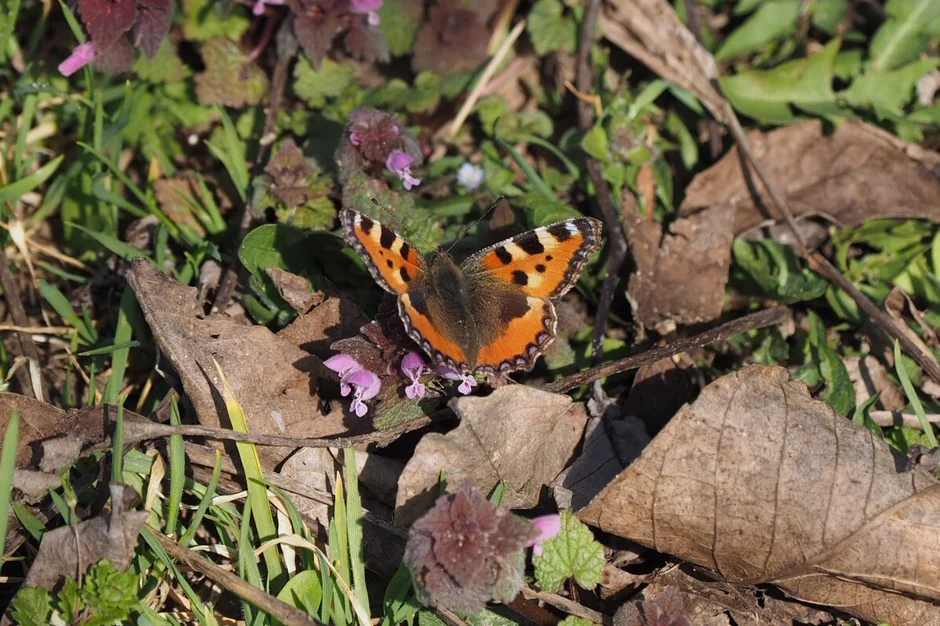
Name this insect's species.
Aglais urticae
